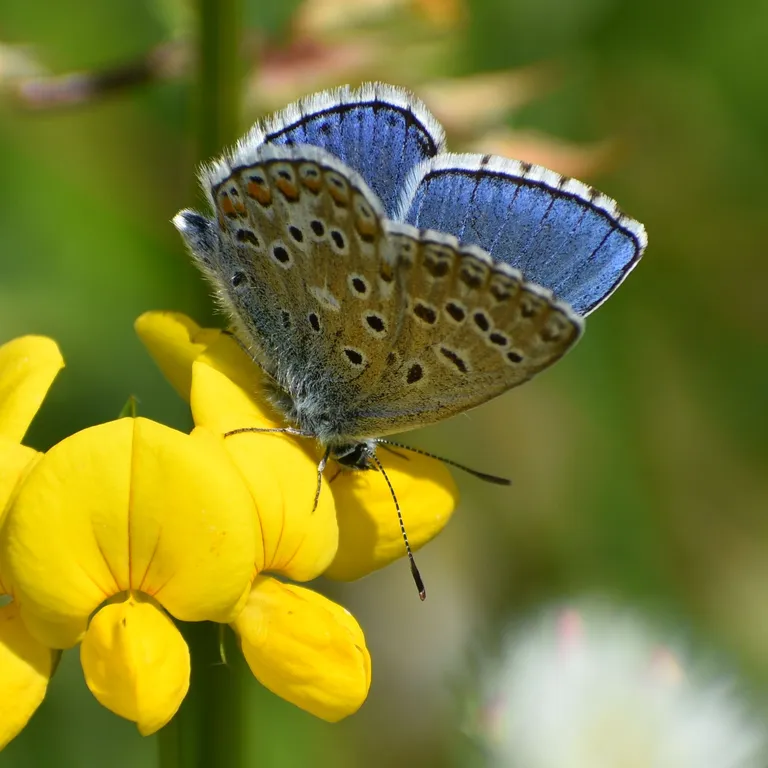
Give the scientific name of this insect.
Lysandra bellargus
